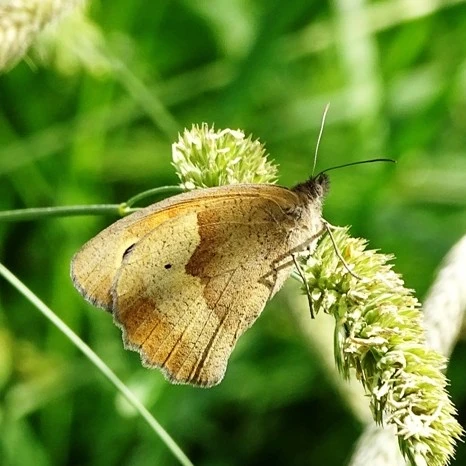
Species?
Maniola jurtina
